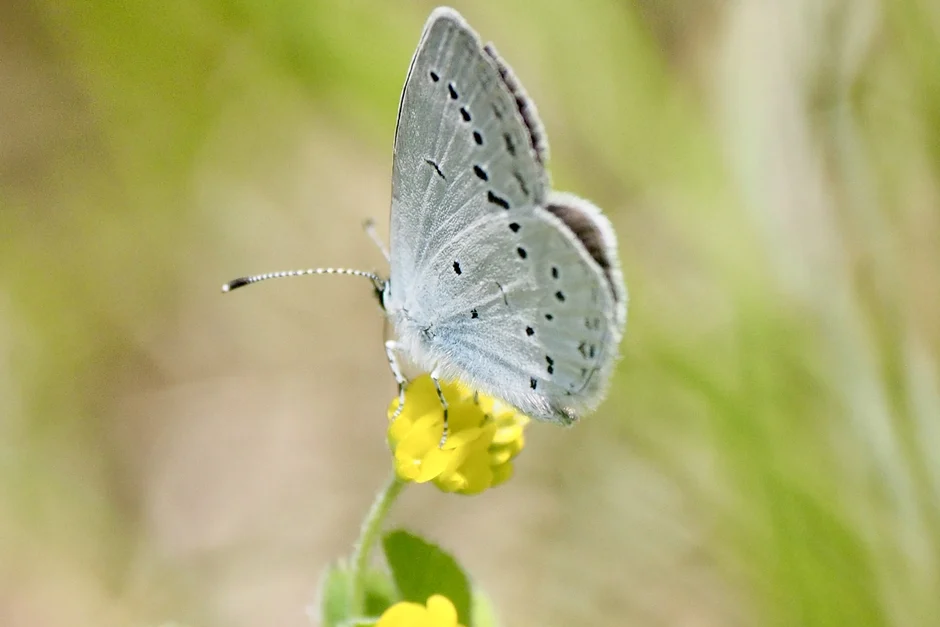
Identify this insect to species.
Cupido decolorata (also Elkalyce decolorata)
